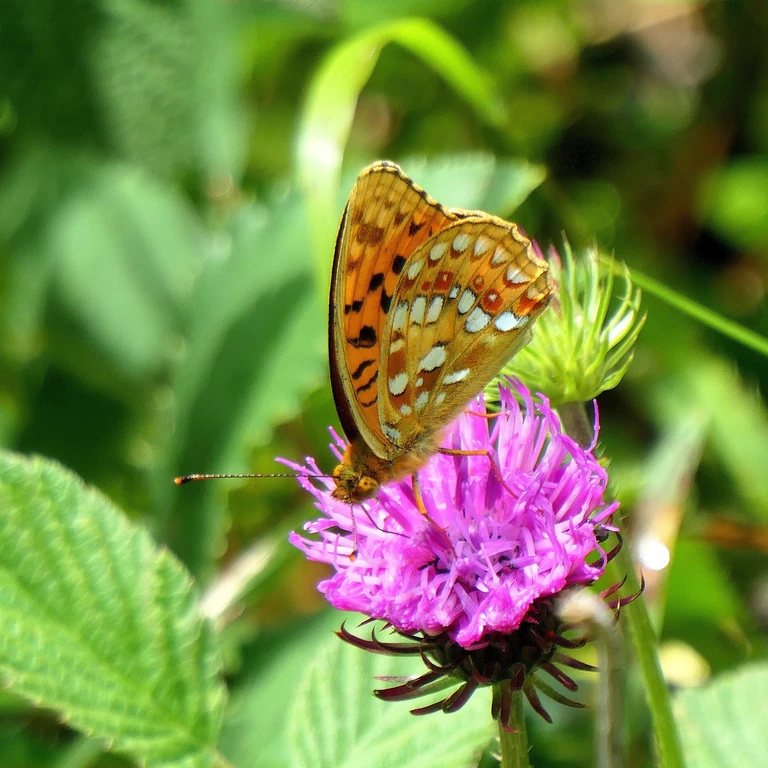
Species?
Fabriciana adippe
